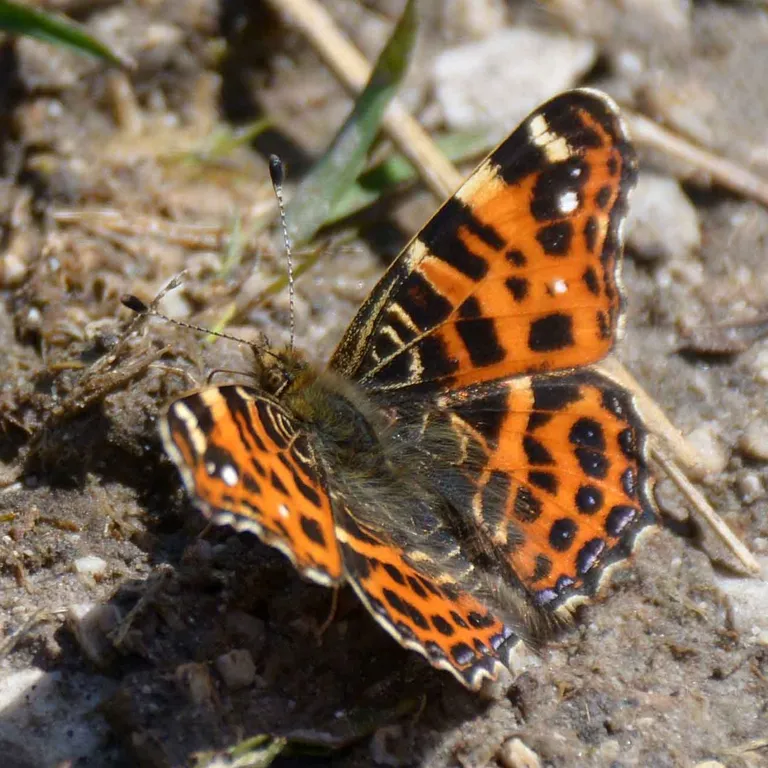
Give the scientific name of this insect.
Araschnia levana
